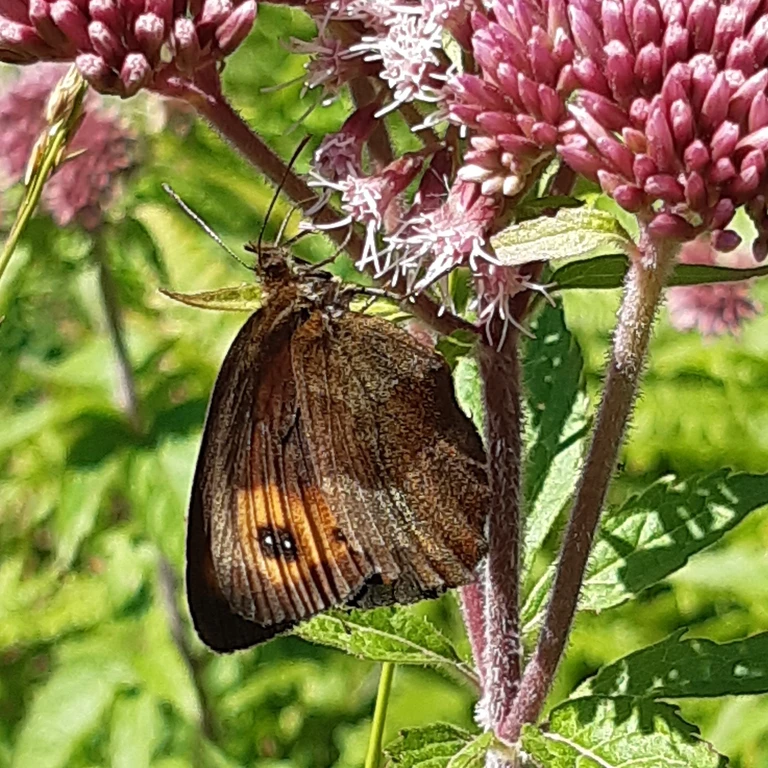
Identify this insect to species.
Erebia aethiops
